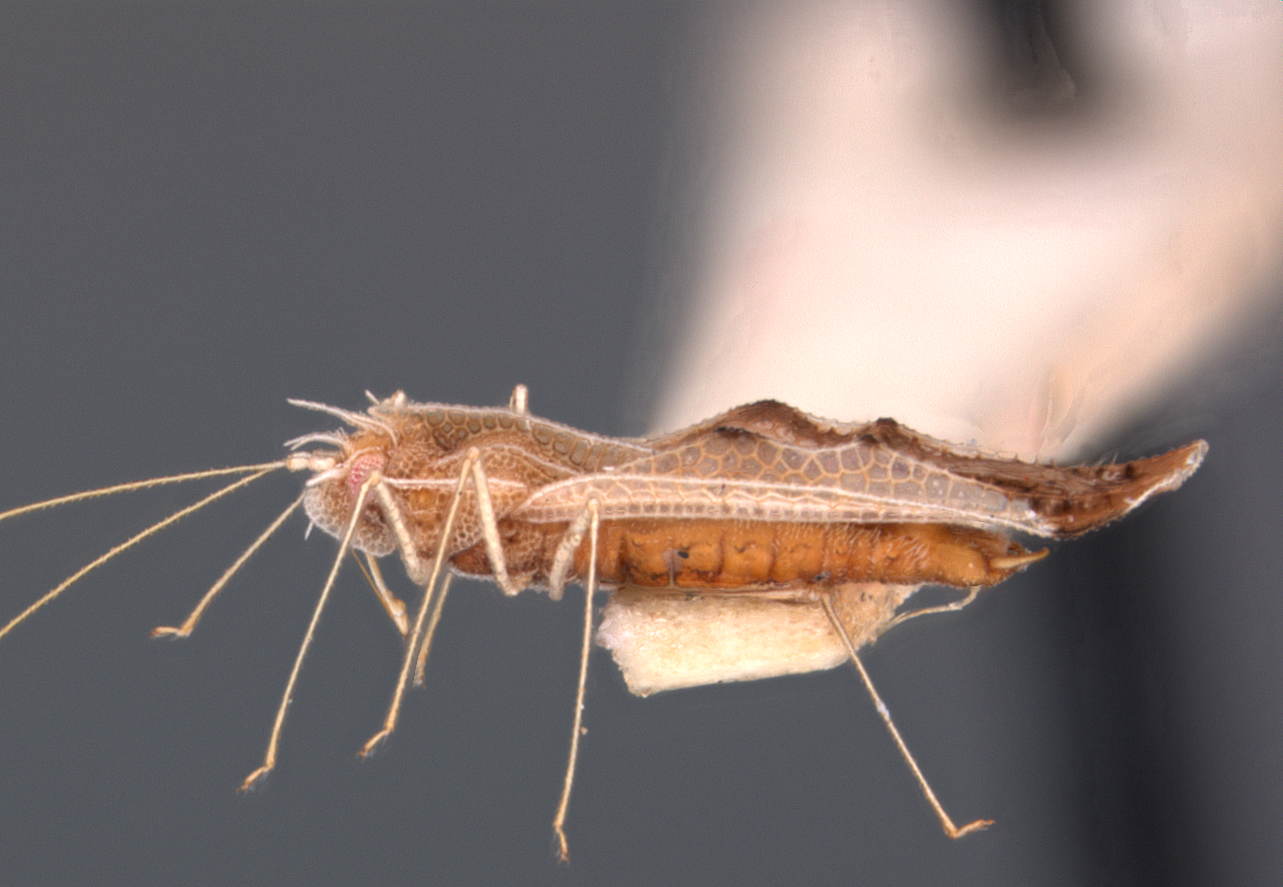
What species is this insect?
Haedus oios
